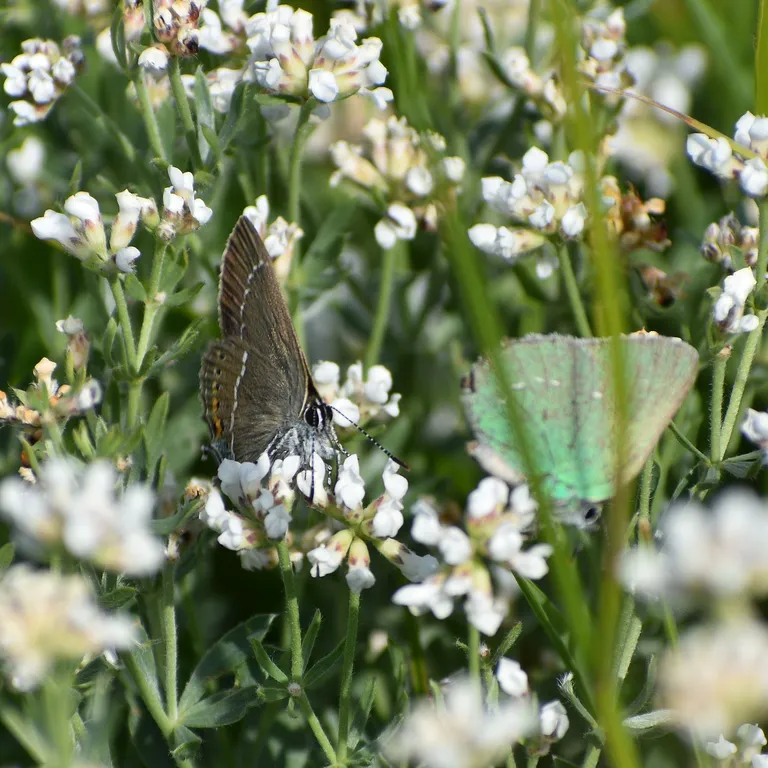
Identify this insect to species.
Satyrium spini (also Tuttiola spini)
